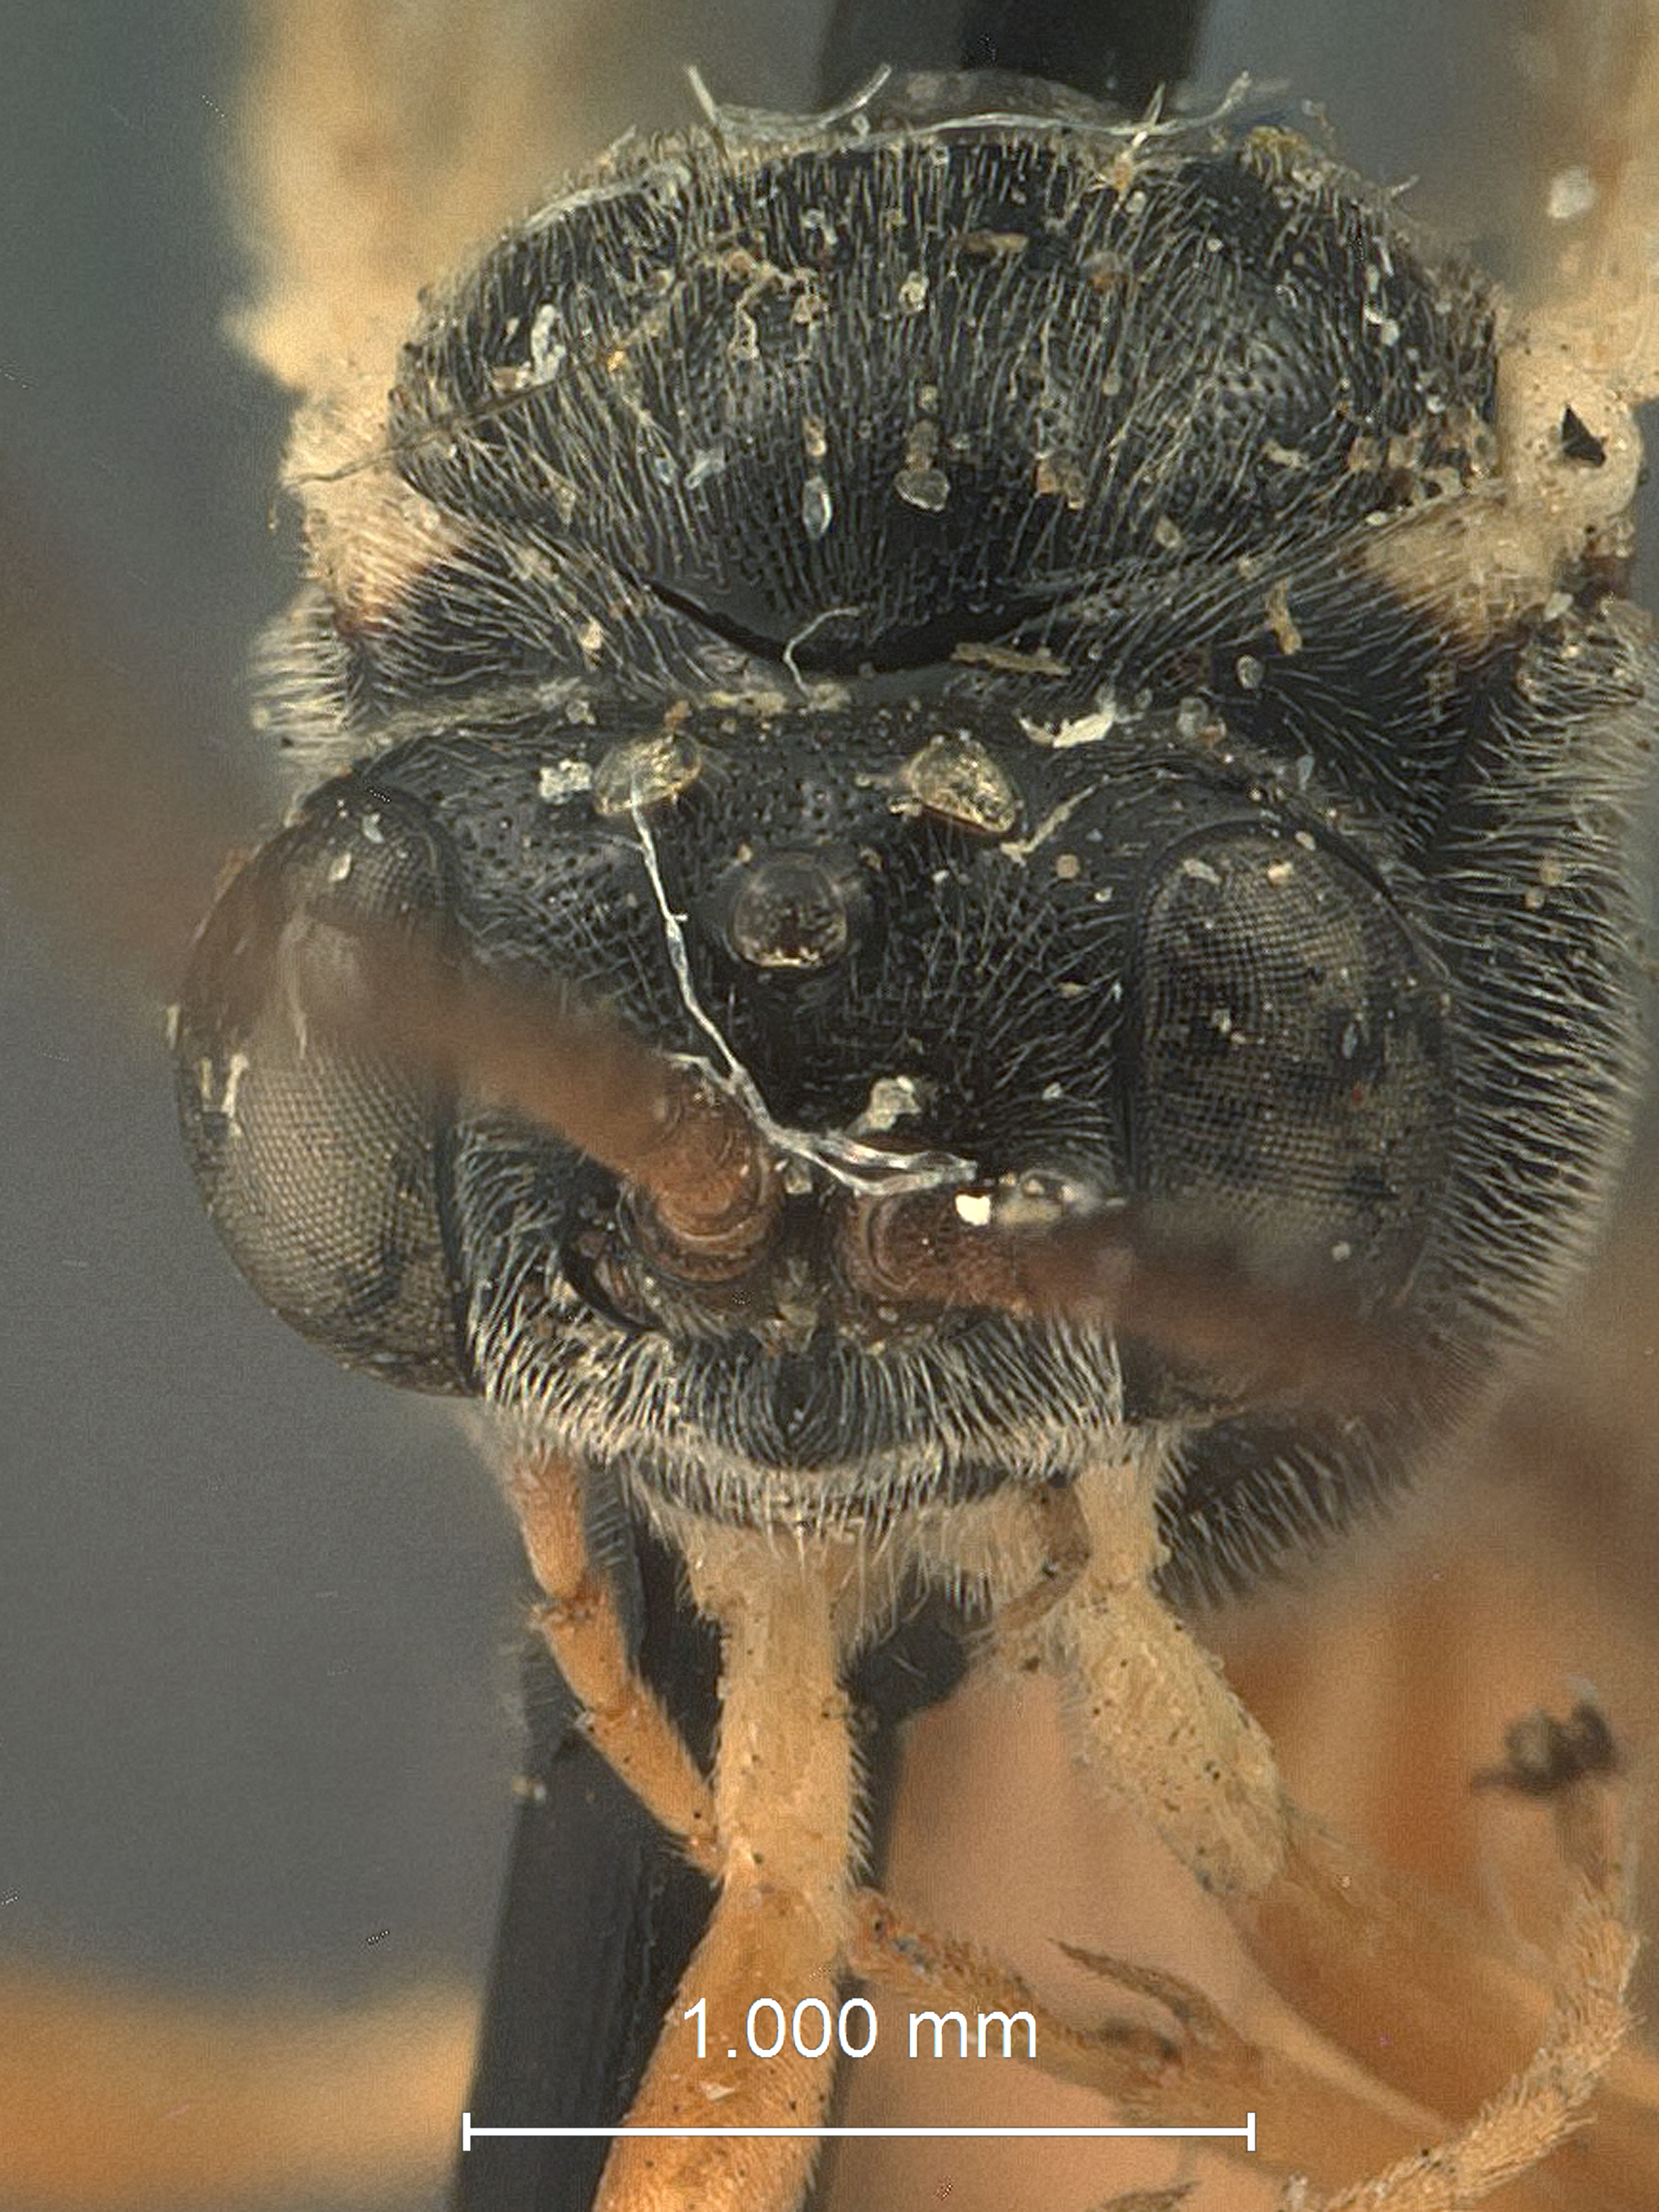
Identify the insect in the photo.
Glypta arcuata
